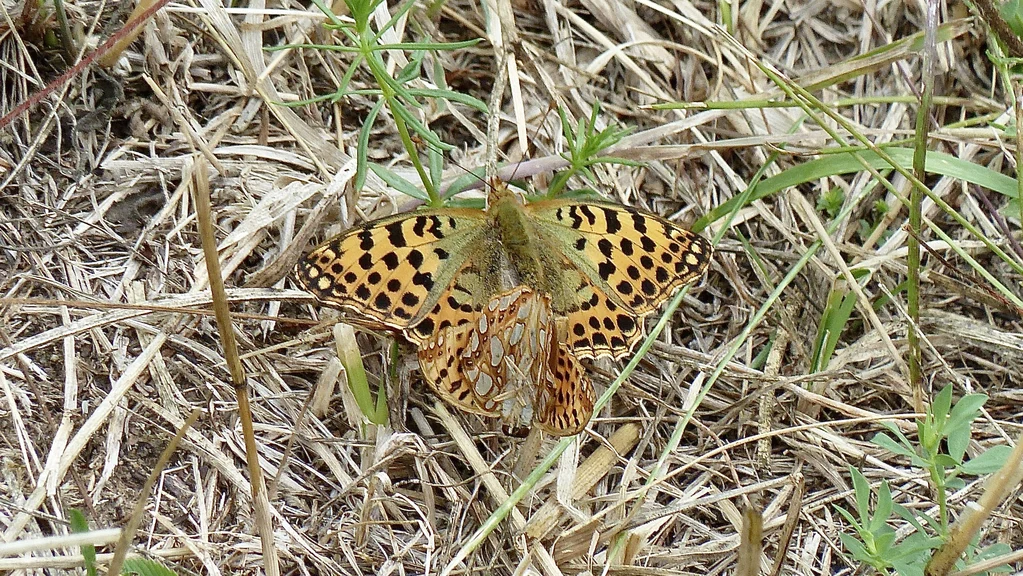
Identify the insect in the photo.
Issoria lathonia
